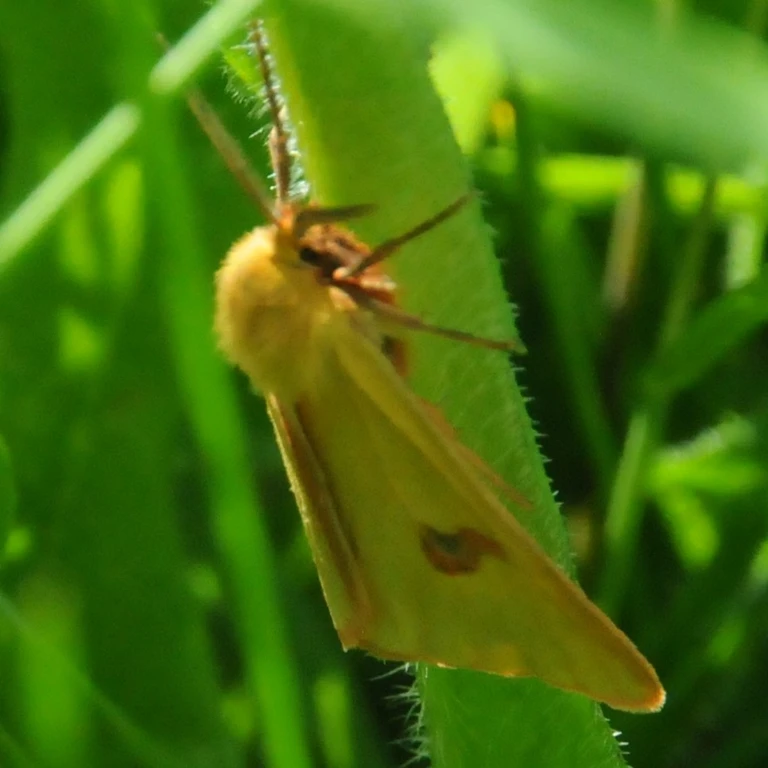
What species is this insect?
Diacrisia sannio
